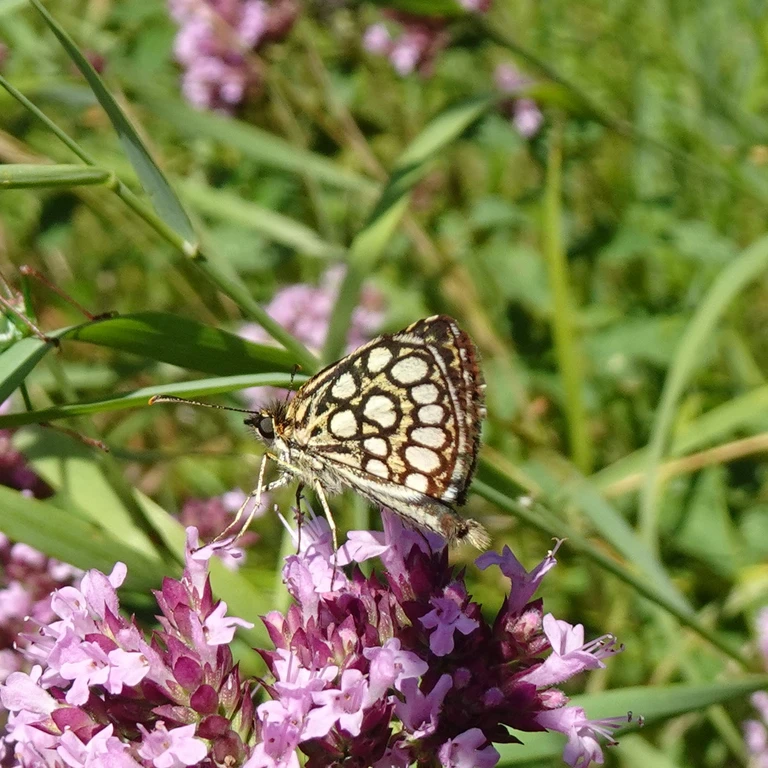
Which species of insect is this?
Heteropterus morpheus
